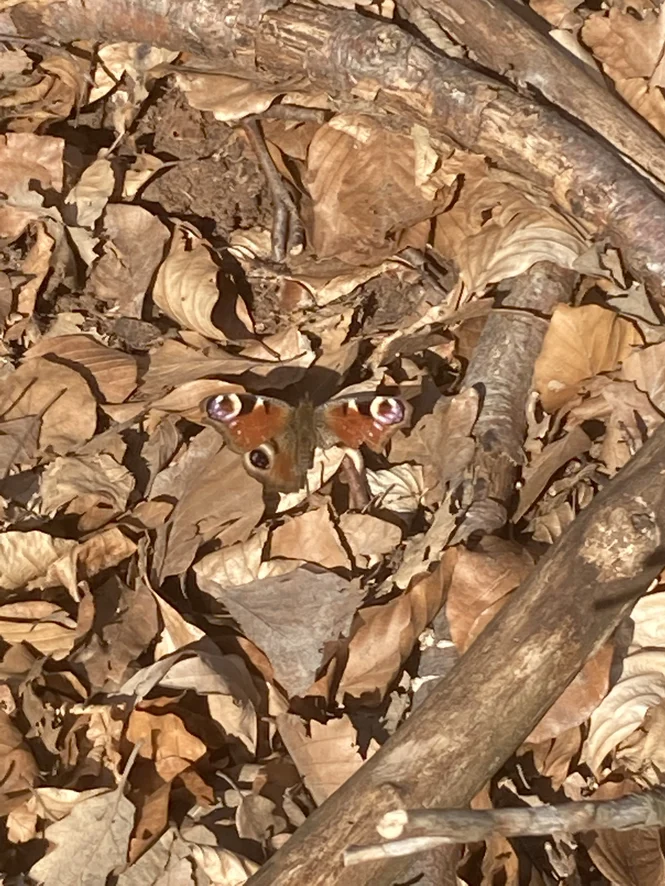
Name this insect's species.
Aglais io
